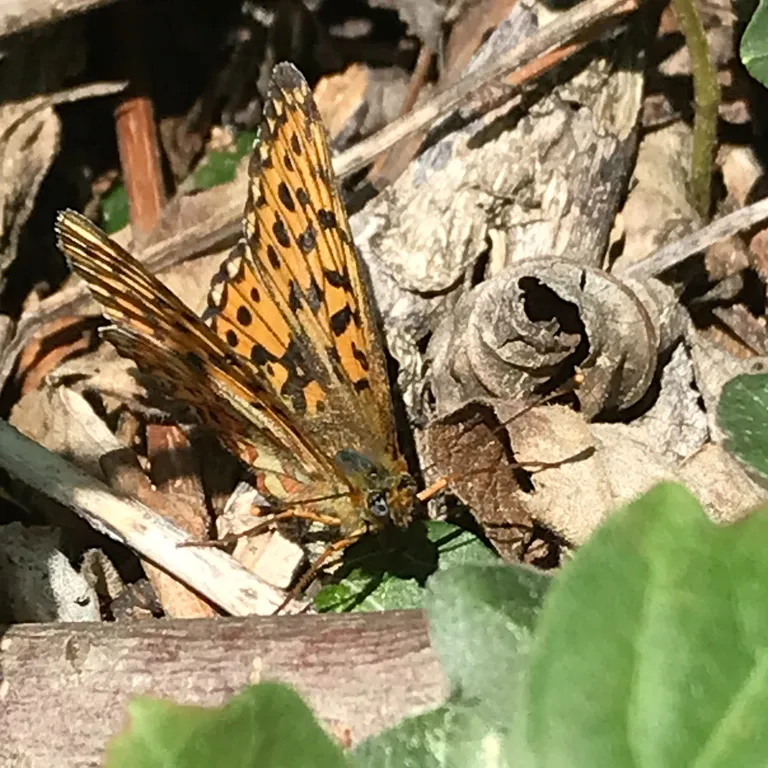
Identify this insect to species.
Boloria euphrosyne (also Clossiana euphrosyne)
